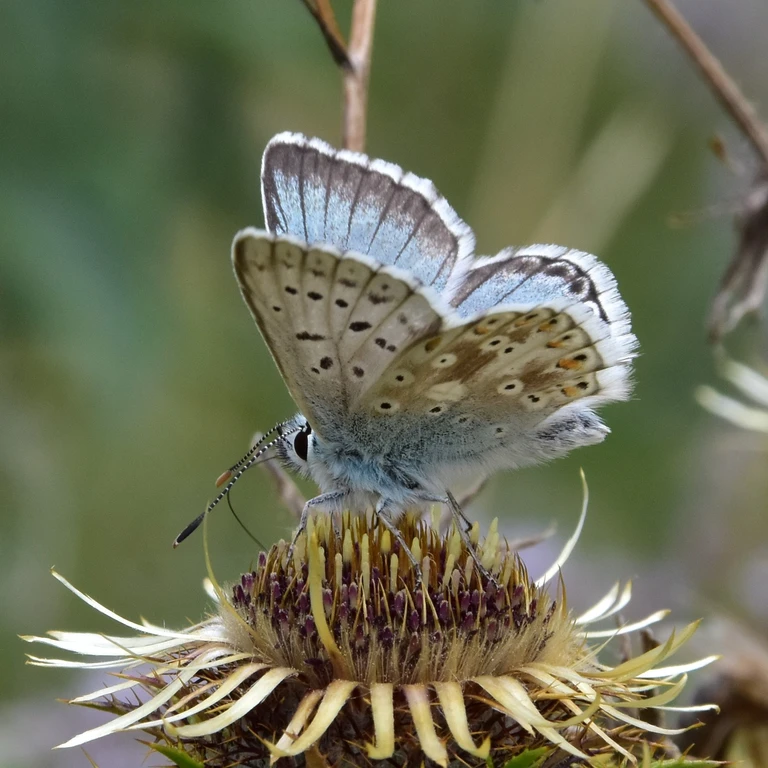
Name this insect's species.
Lysandra coridon
